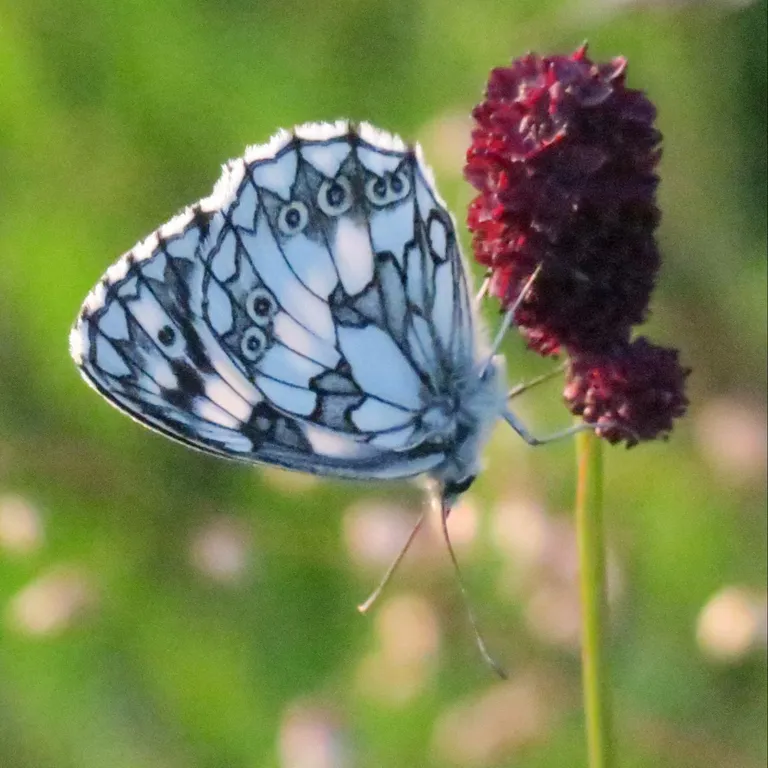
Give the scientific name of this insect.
Melanargia galathea
